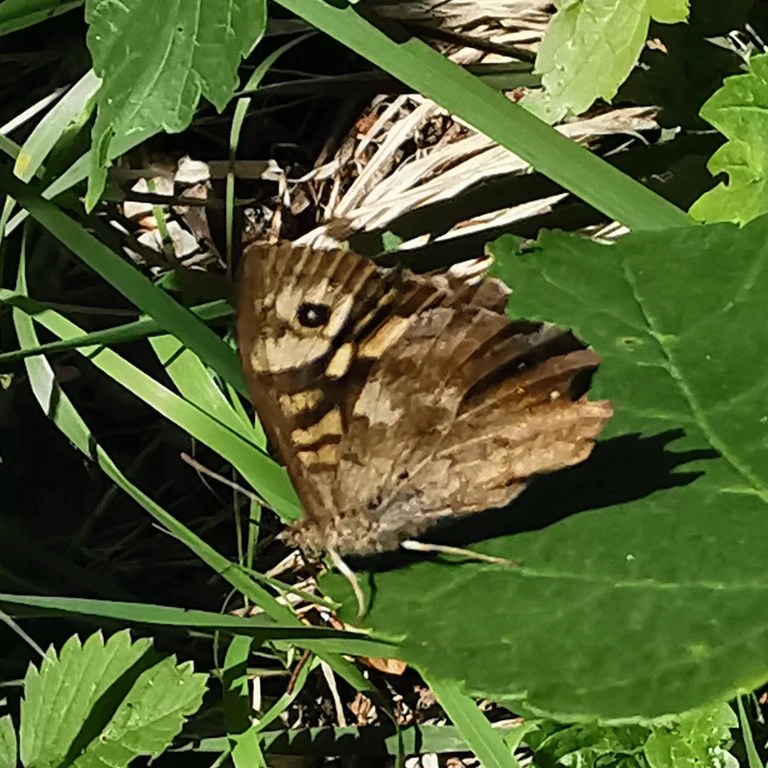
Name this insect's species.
Pararge aegeria
